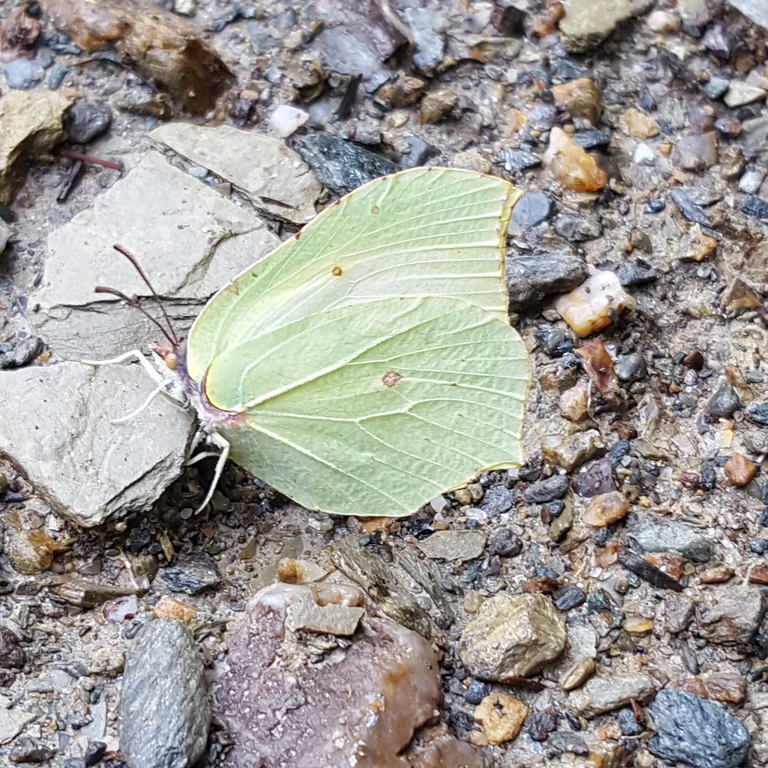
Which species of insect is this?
Gonepteryx rhamni
